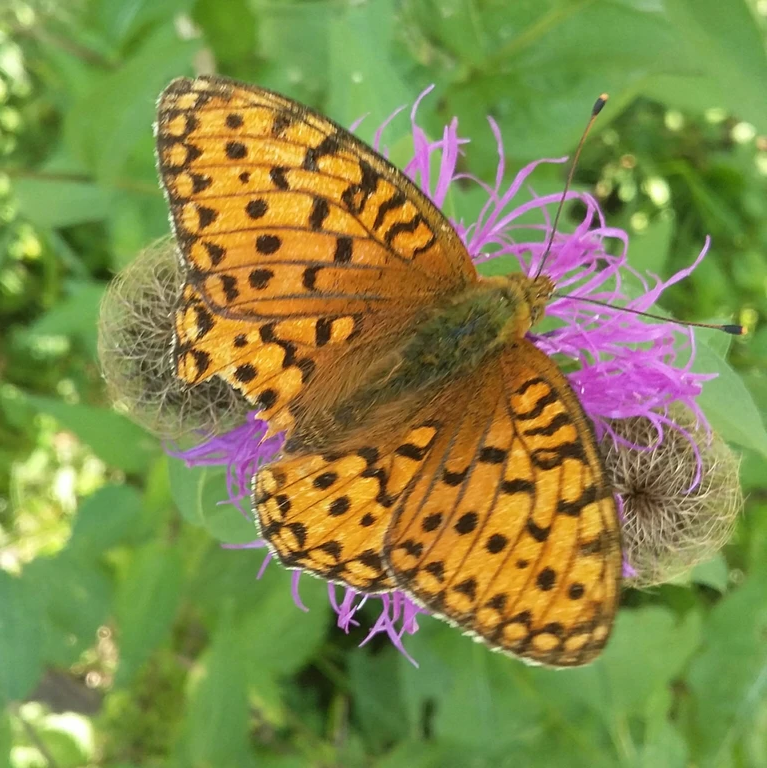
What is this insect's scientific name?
Speyeria aglaja
